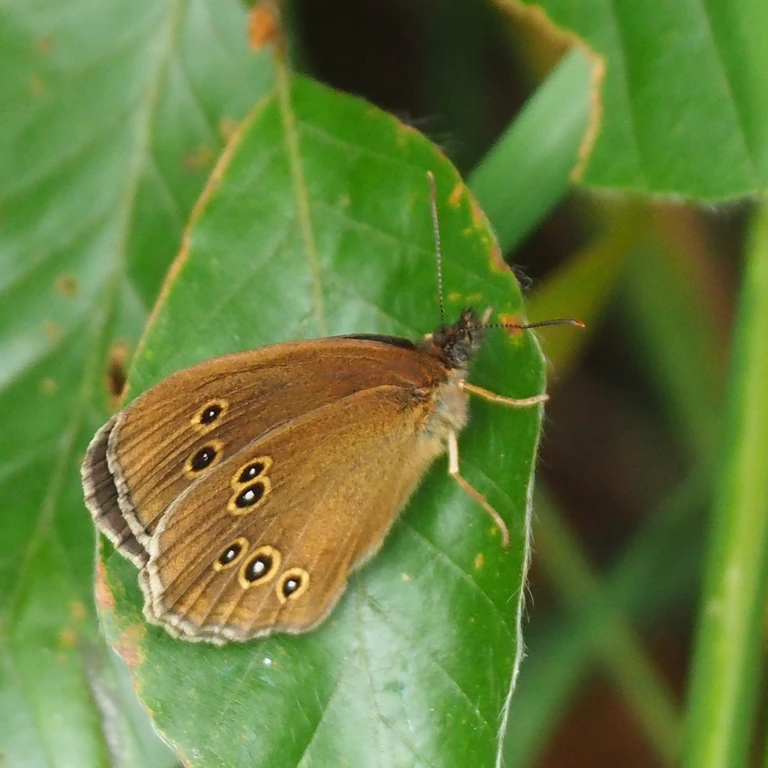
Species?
Aphantopus hyperantus
